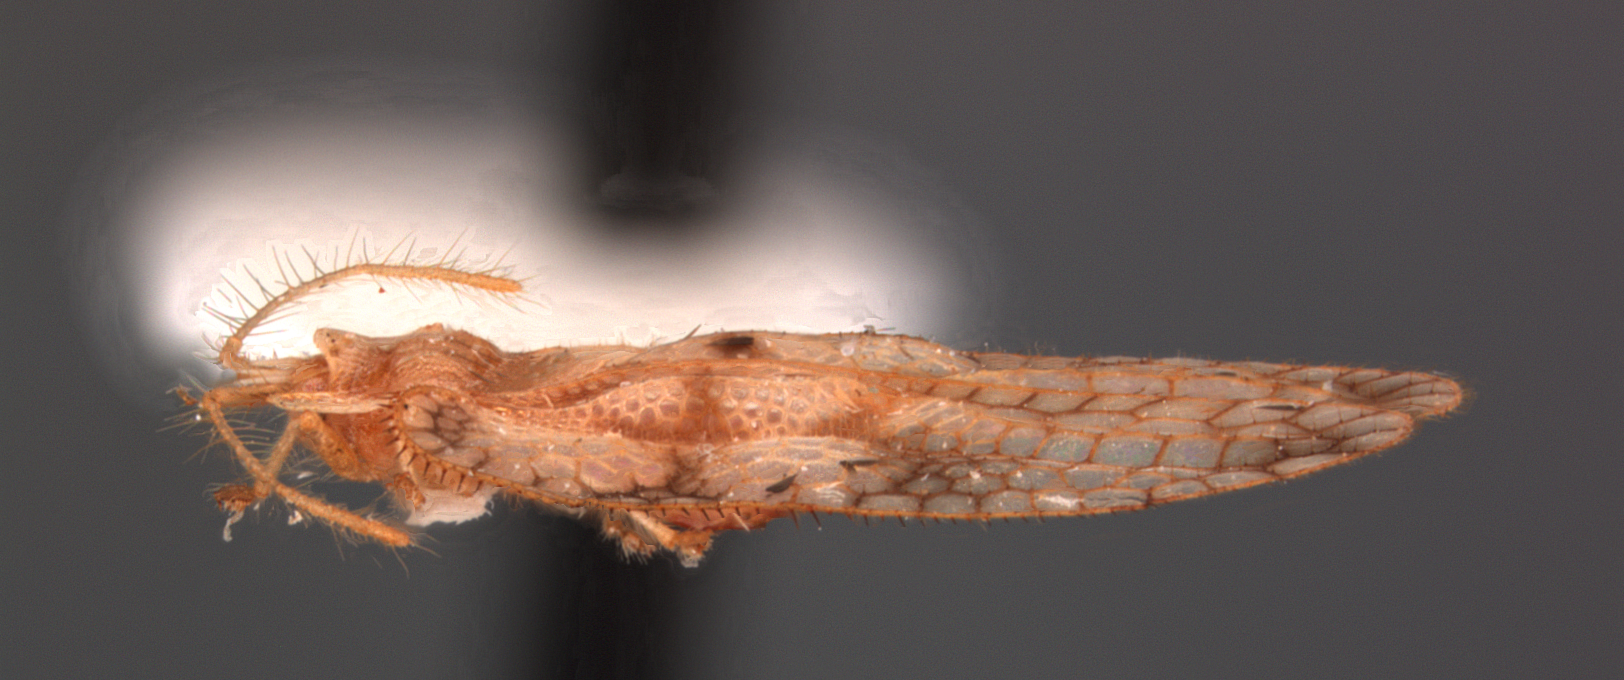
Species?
Stragulotingis englemani
